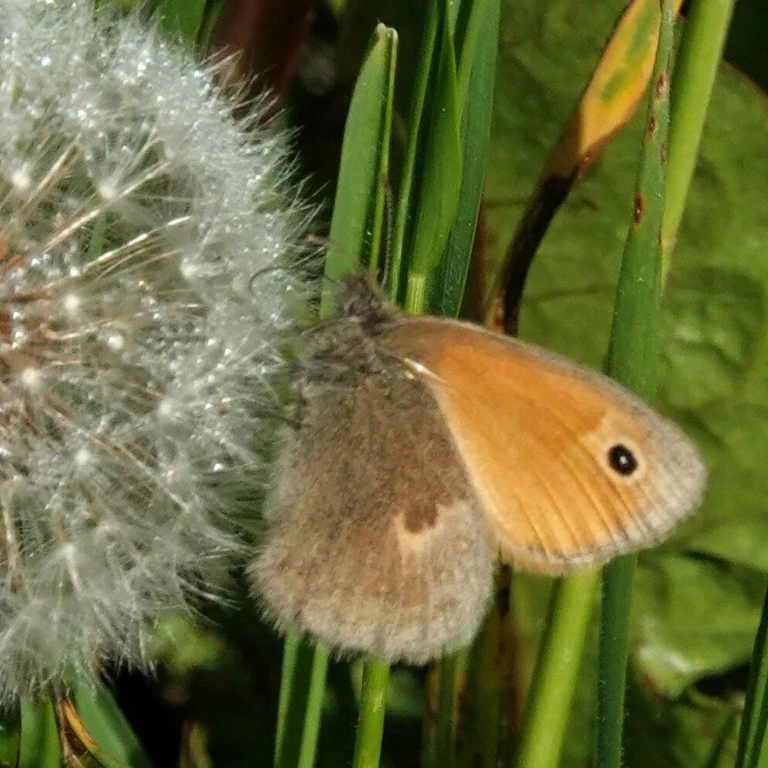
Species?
Coenonympha pamphilus
